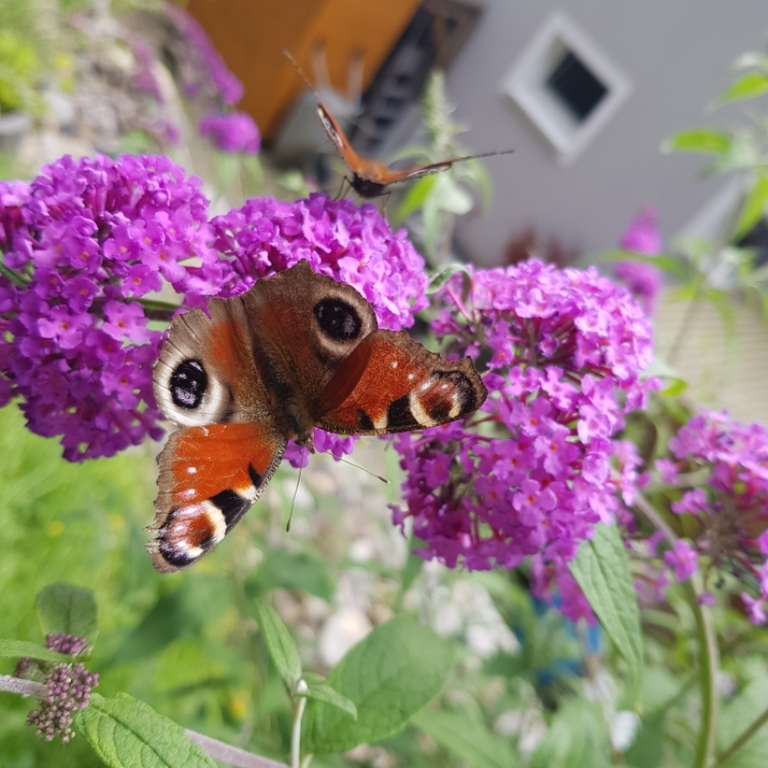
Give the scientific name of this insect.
Aglais io
